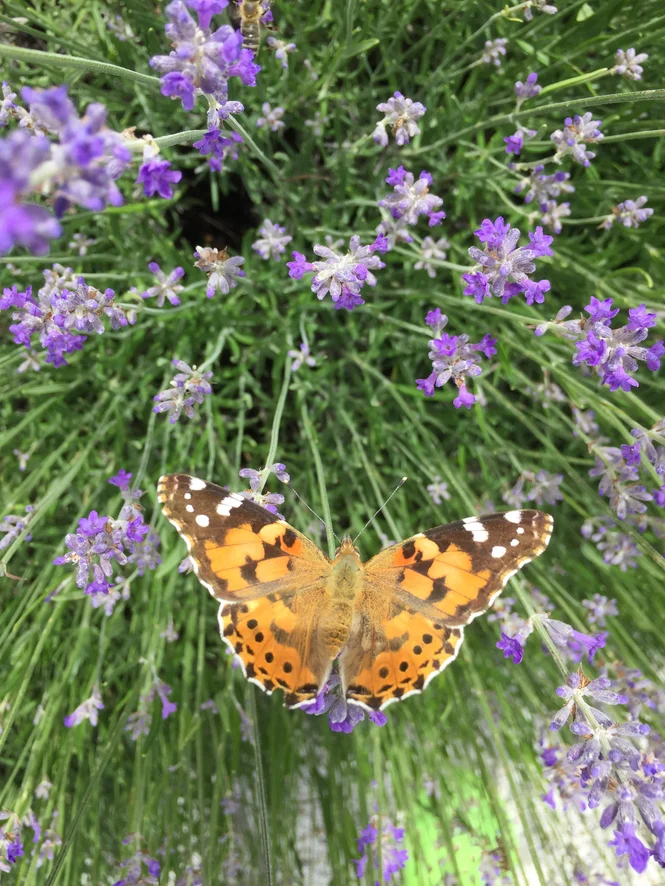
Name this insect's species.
Vanessa cardui
